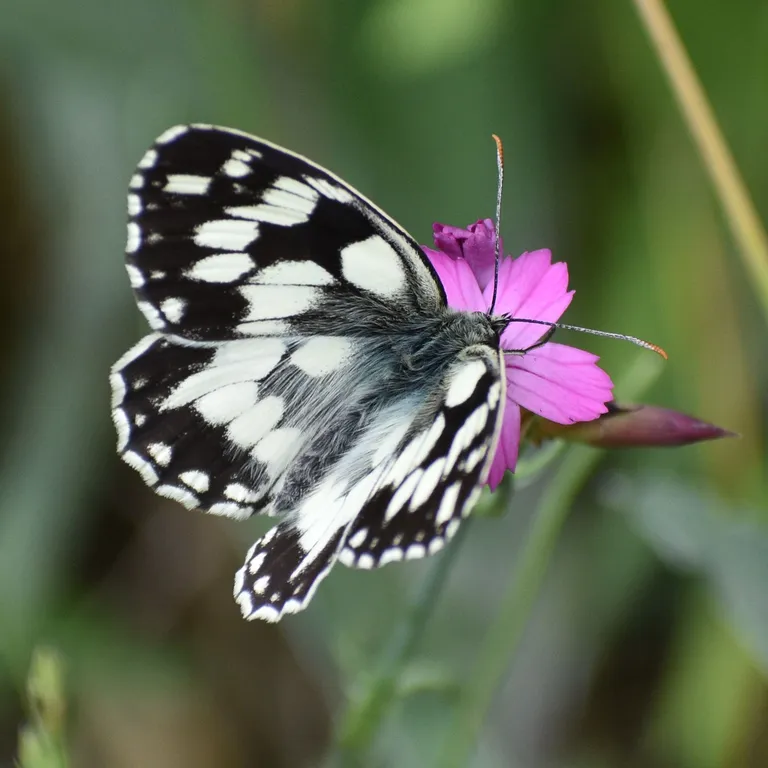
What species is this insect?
Melanargia galathea
